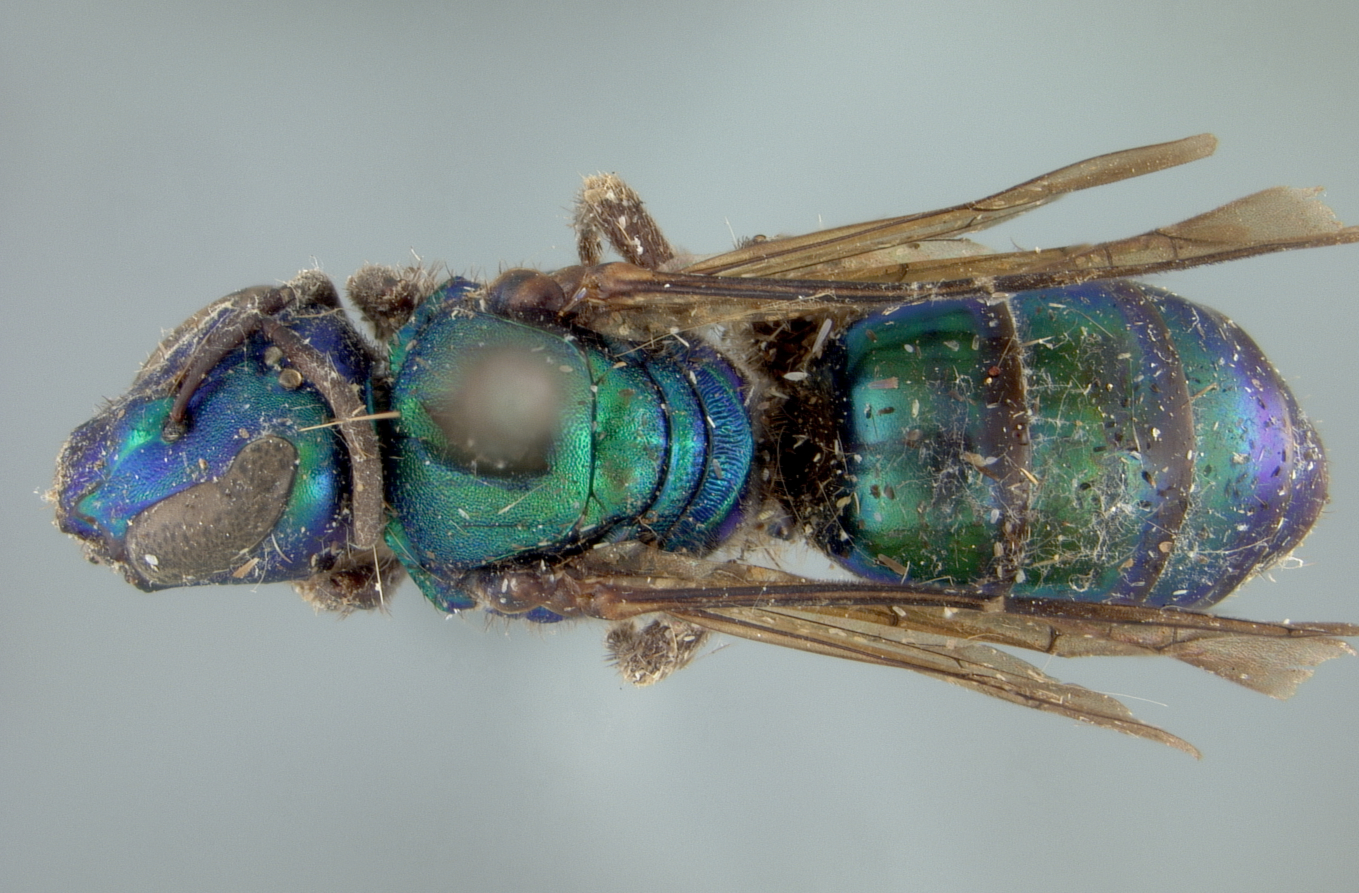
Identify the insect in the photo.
Augochlora buscki
